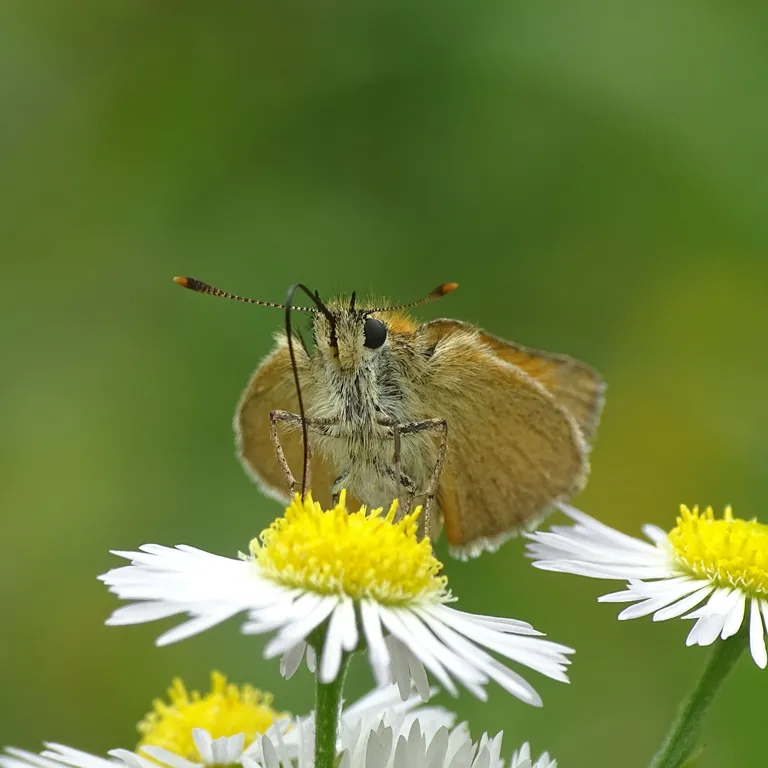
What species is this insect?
Thymelicus sylvestris
